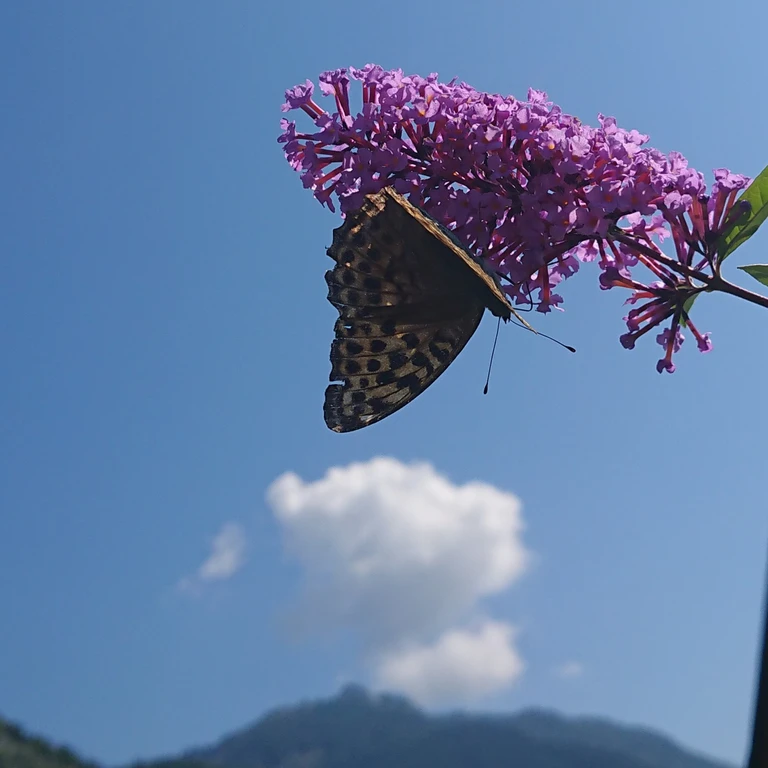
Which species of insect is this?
Argynnis paphia
